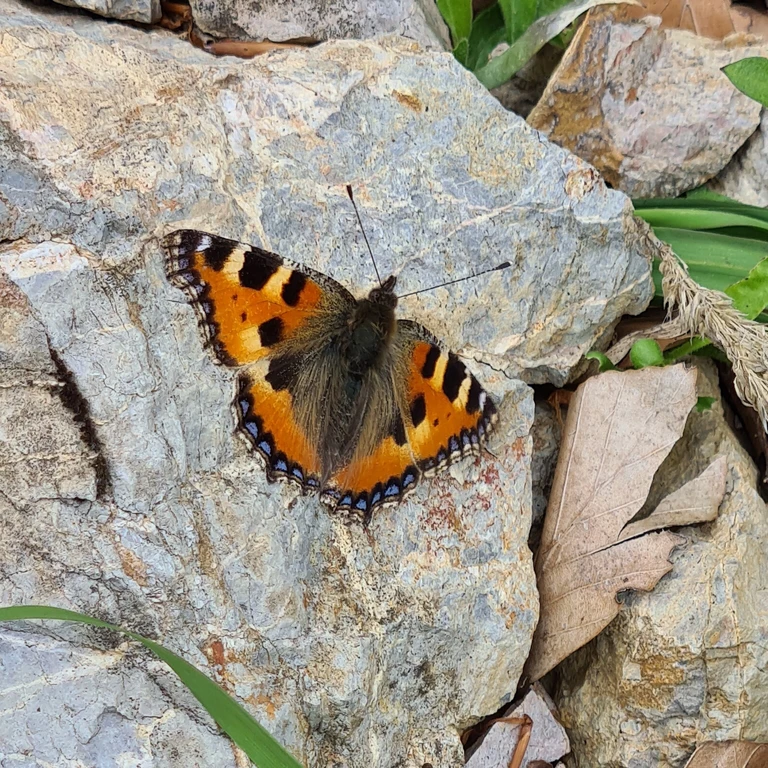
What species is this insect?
Aglais urticae
